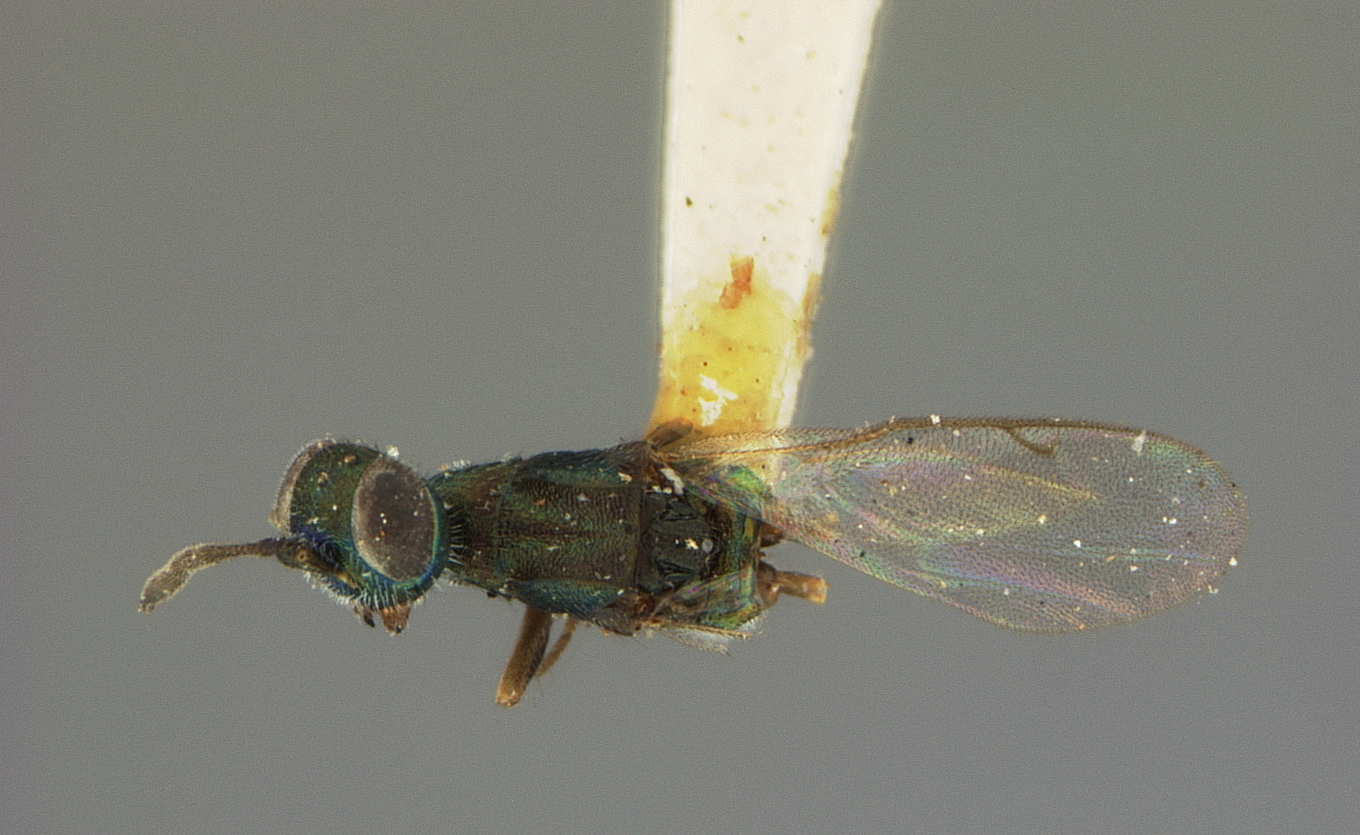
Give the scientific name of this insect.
Halidea schwarzi
